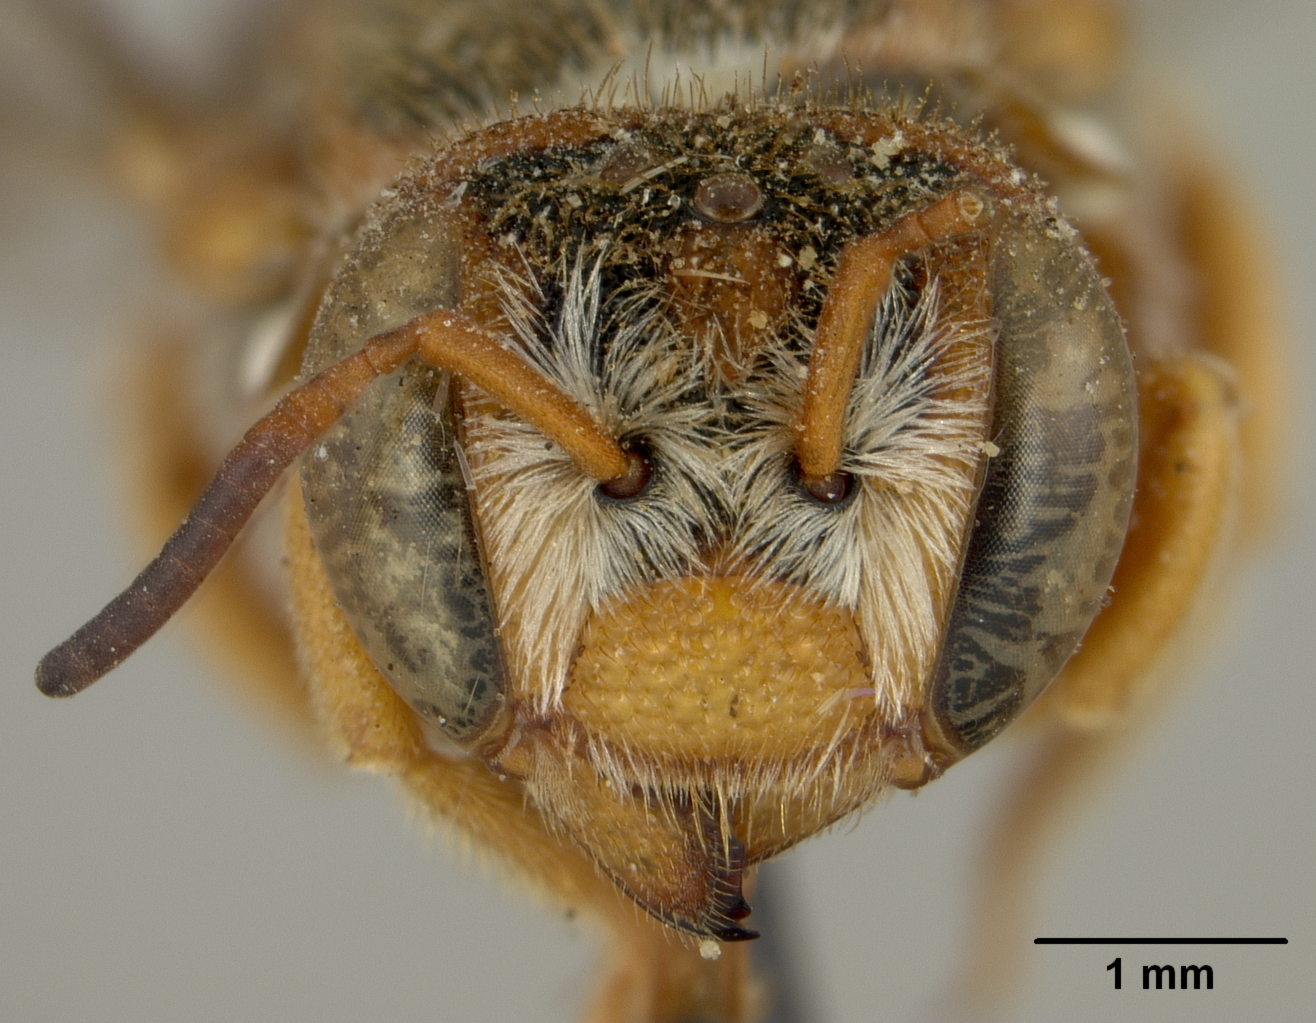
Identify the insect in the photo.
Icteranthidium bilobatum
